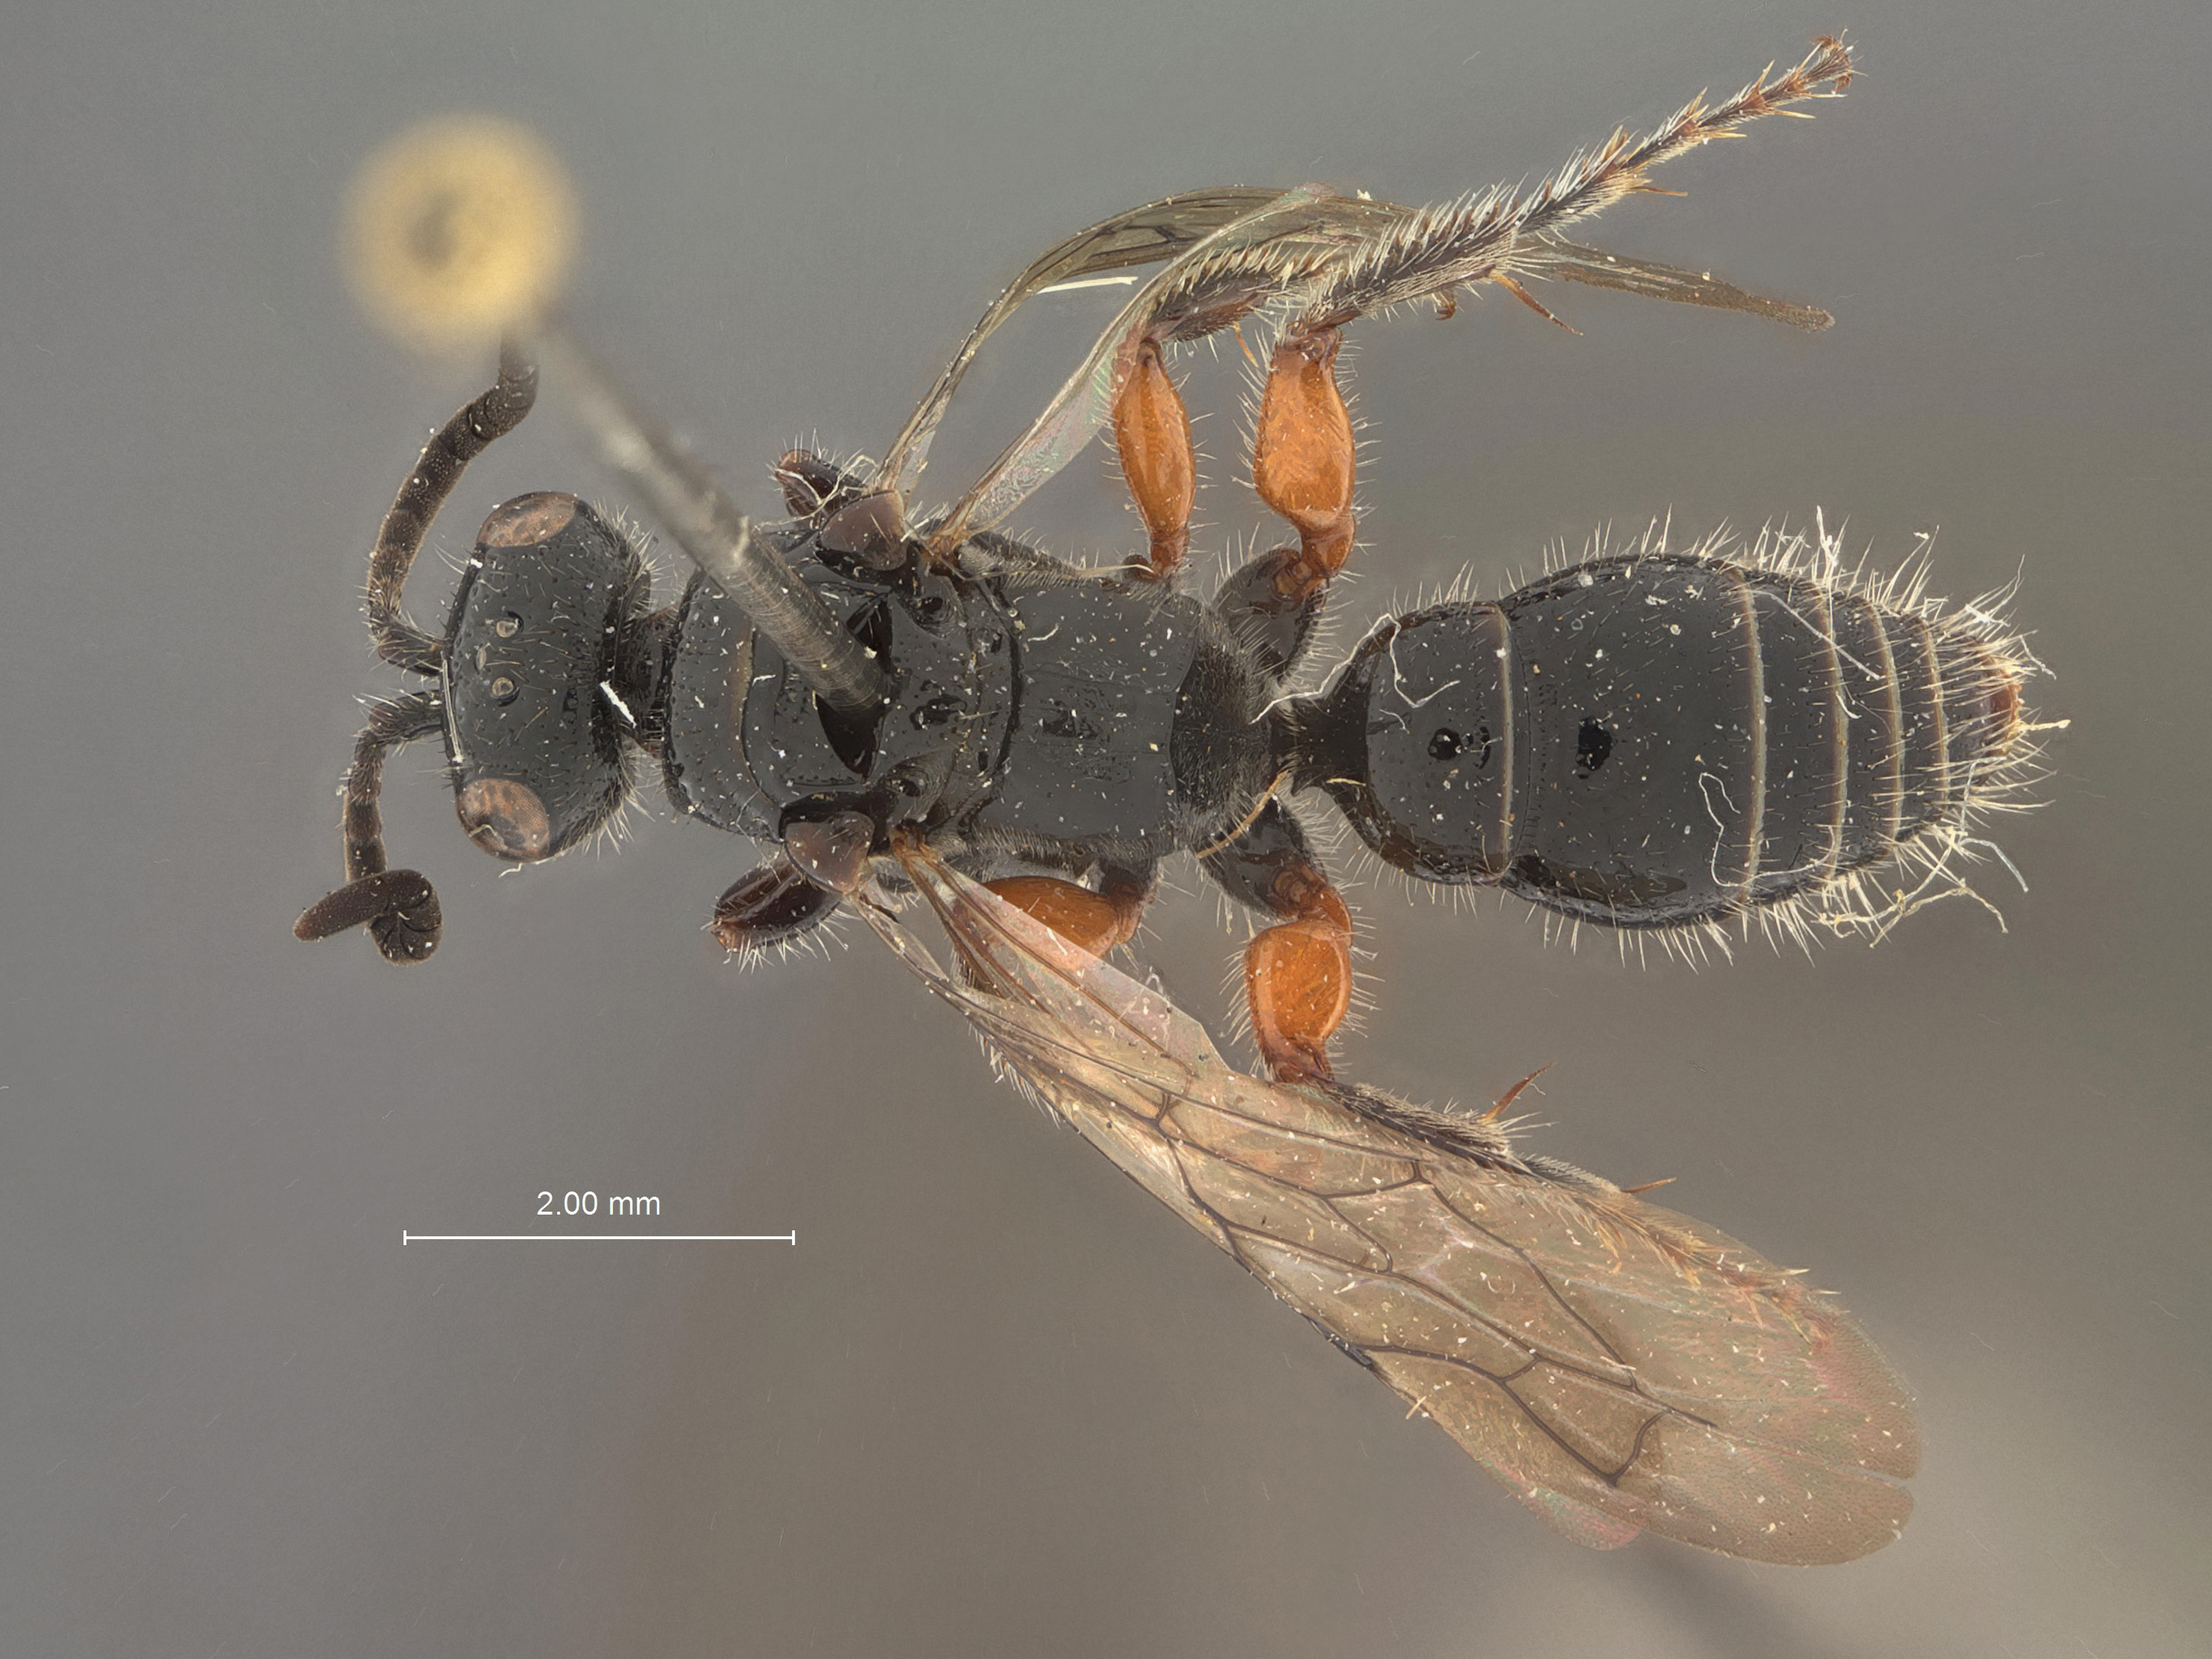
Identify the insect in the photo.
Tiphia dayi
